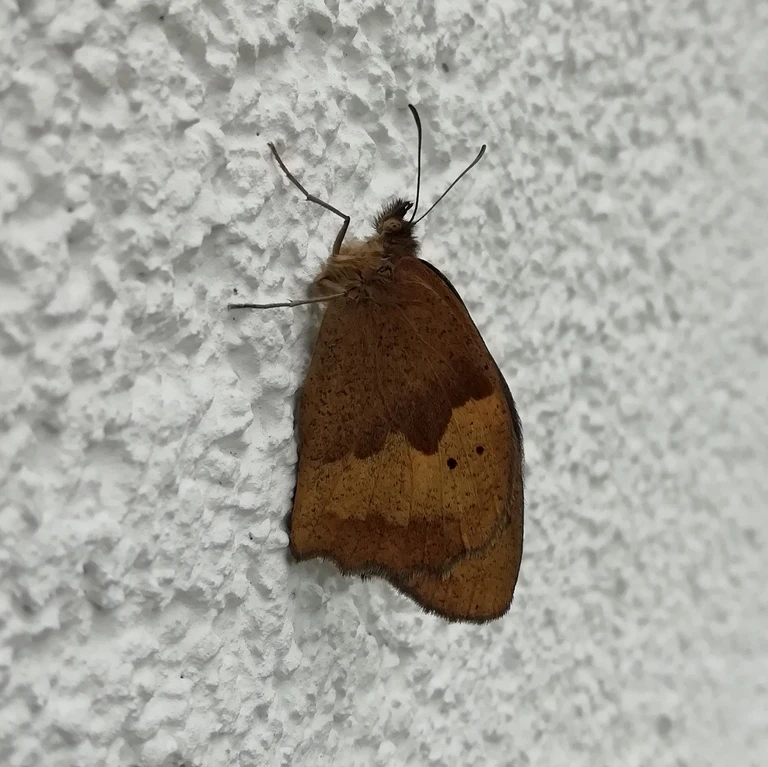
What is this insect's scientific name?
Maniola jurtina
